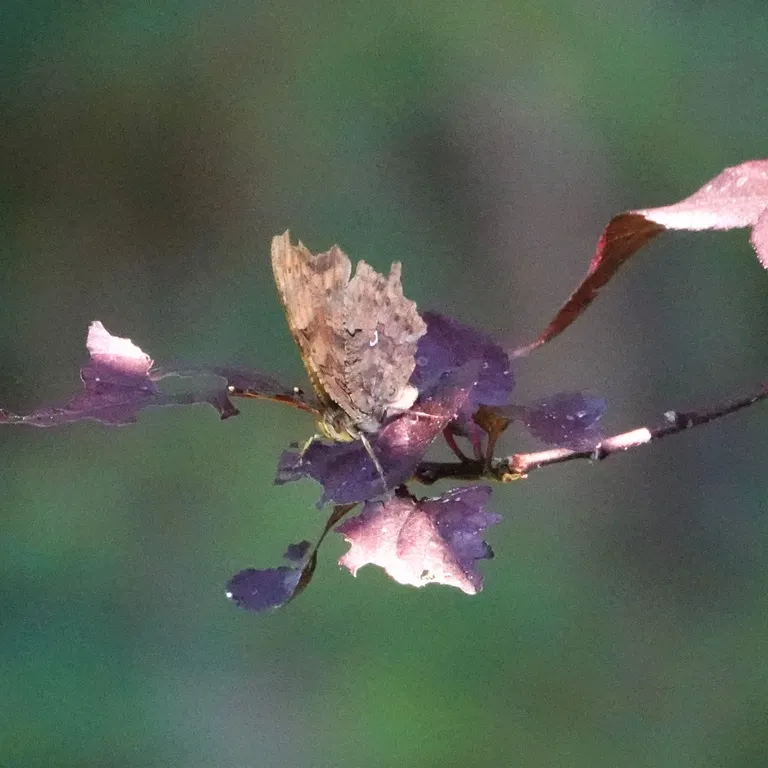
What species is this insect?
Polygonia c-album
